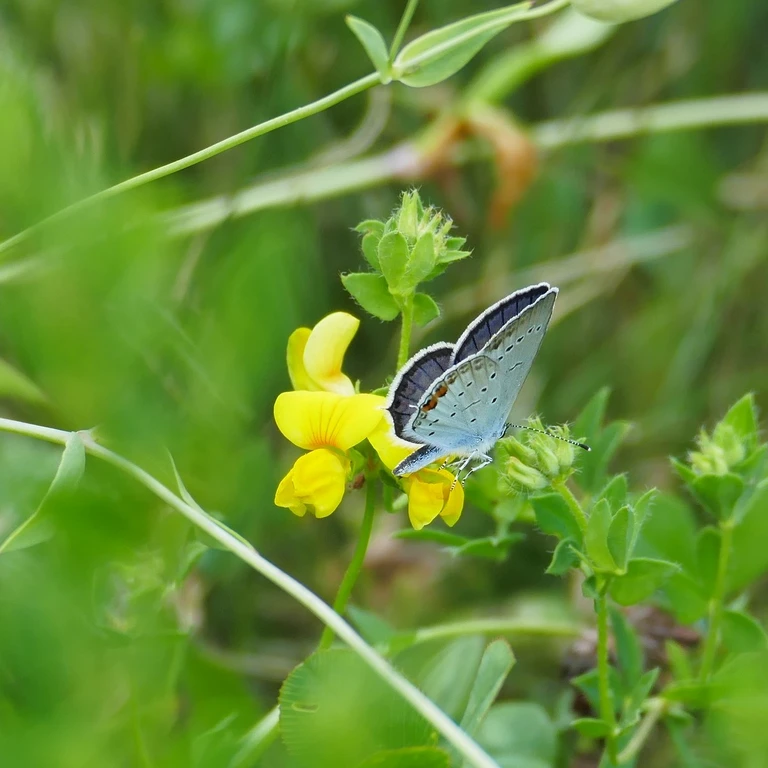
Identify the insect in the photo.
Cupido argiades (also Elkalyce argiades)
